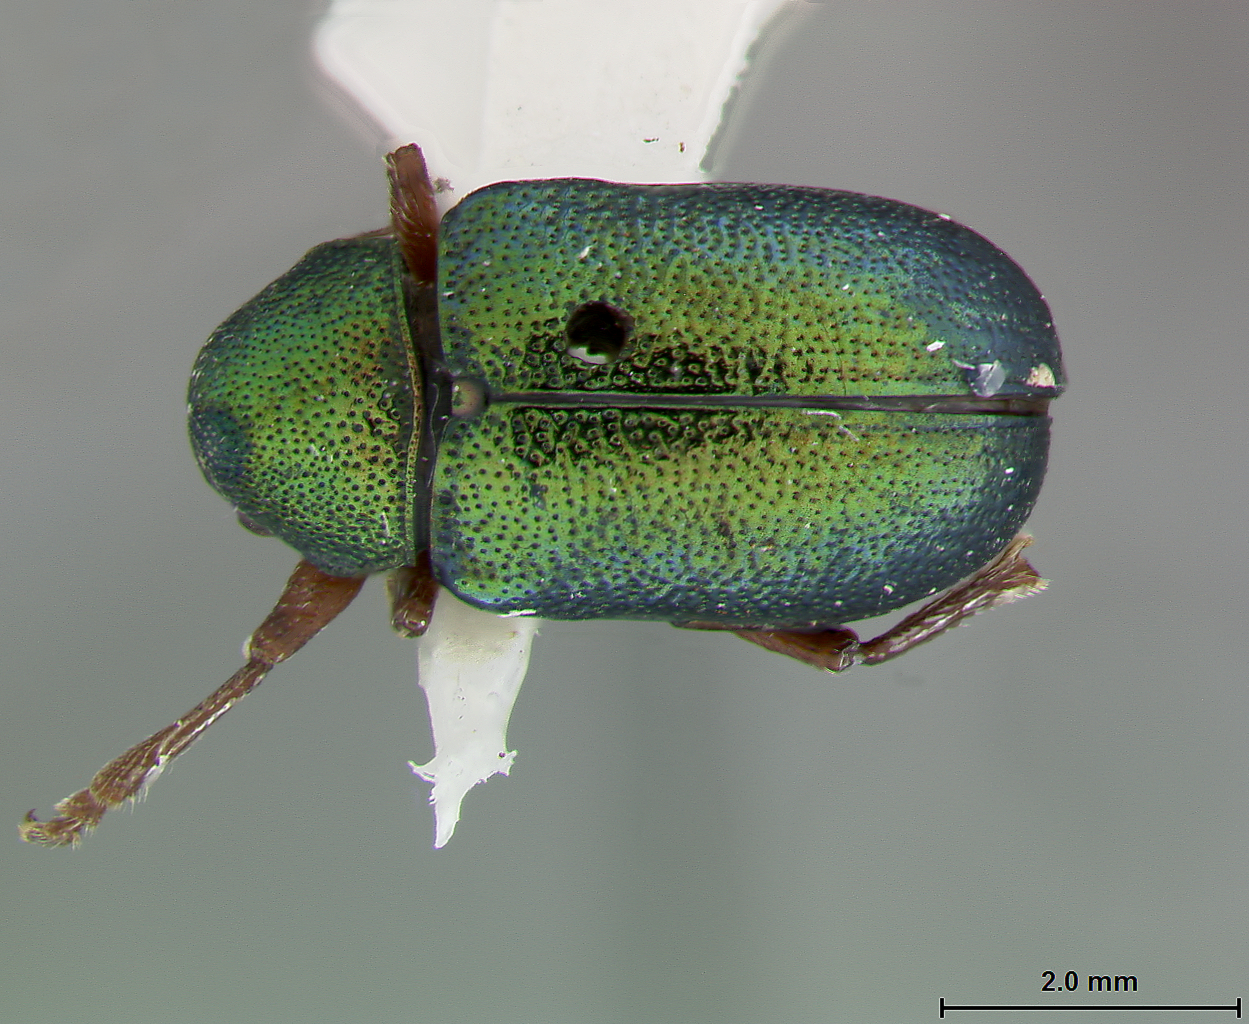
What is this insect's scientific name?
Colaspis thaleia
